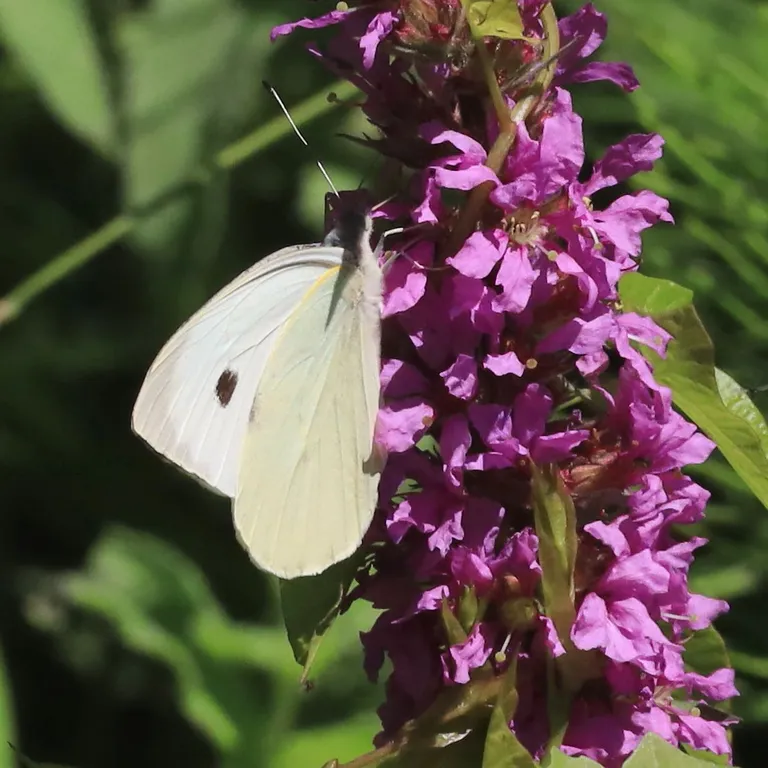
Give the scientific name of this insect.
Pieris brassicae
